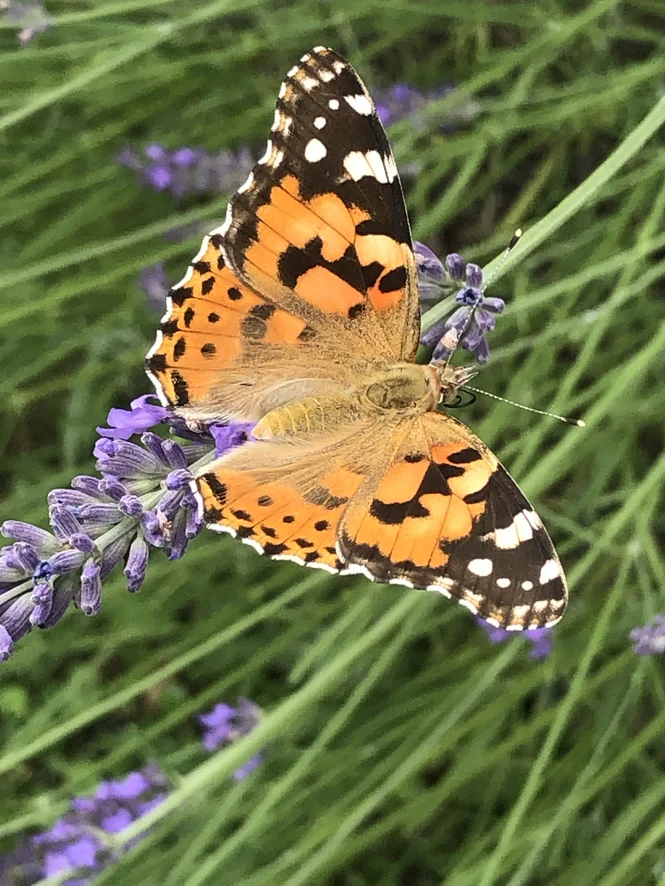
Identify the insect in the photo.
Vanessa cardui
